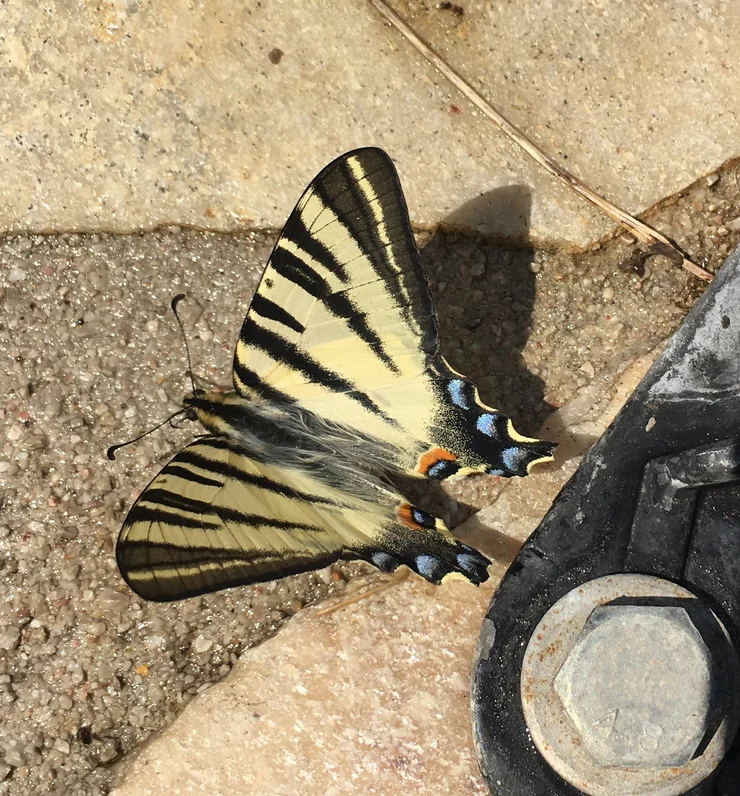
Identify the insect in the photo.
Iphiclides podalirius
